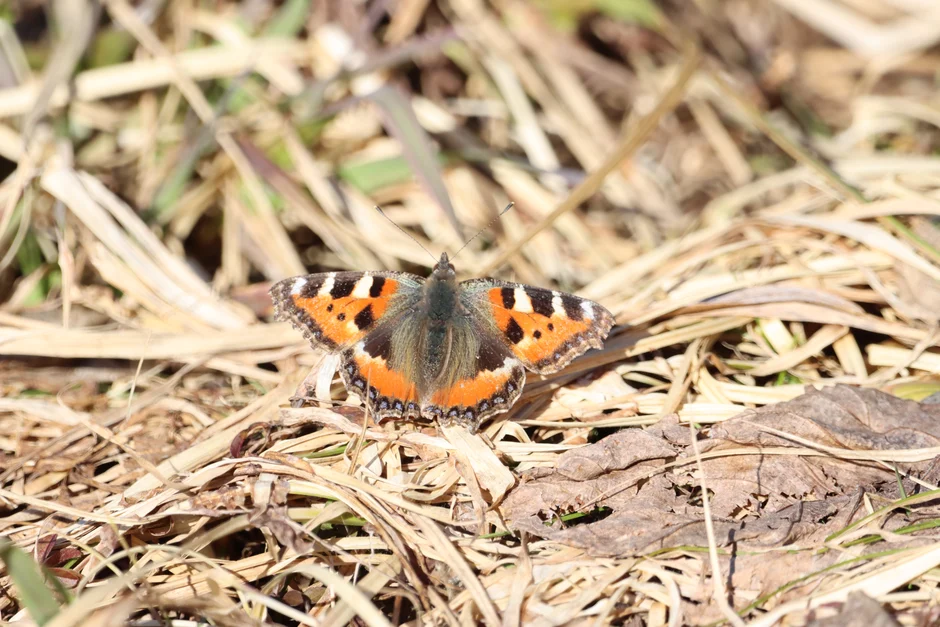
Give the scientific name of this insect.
Aglais urticae
